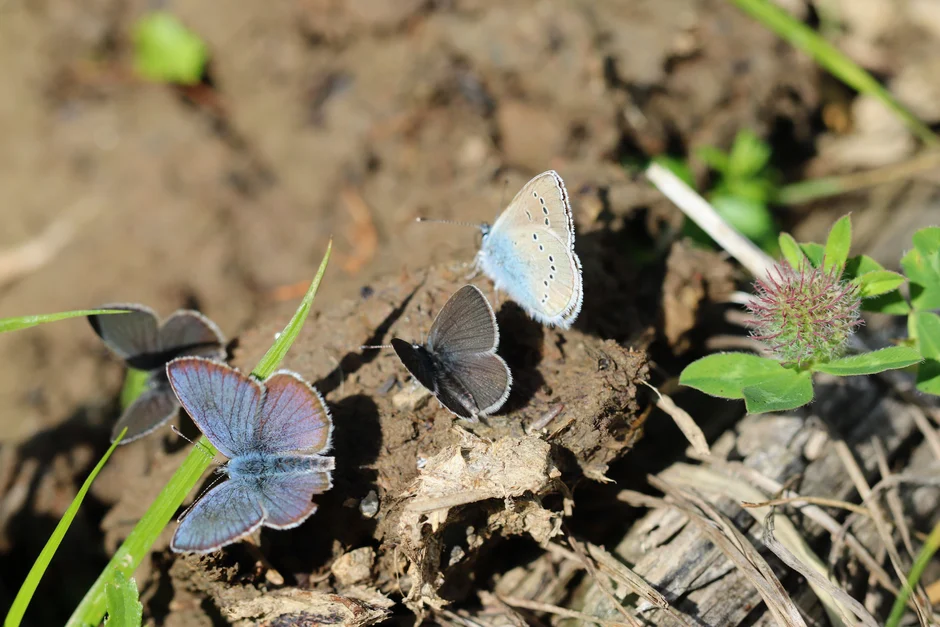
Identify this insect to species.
Cyaniris semiargus
